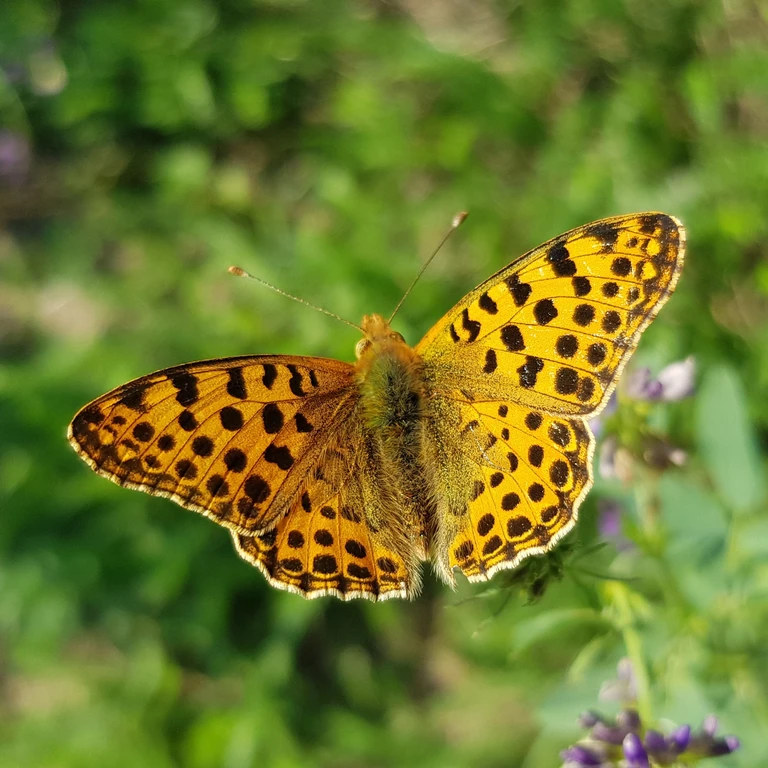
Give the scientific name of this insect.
Issoria lathonia
